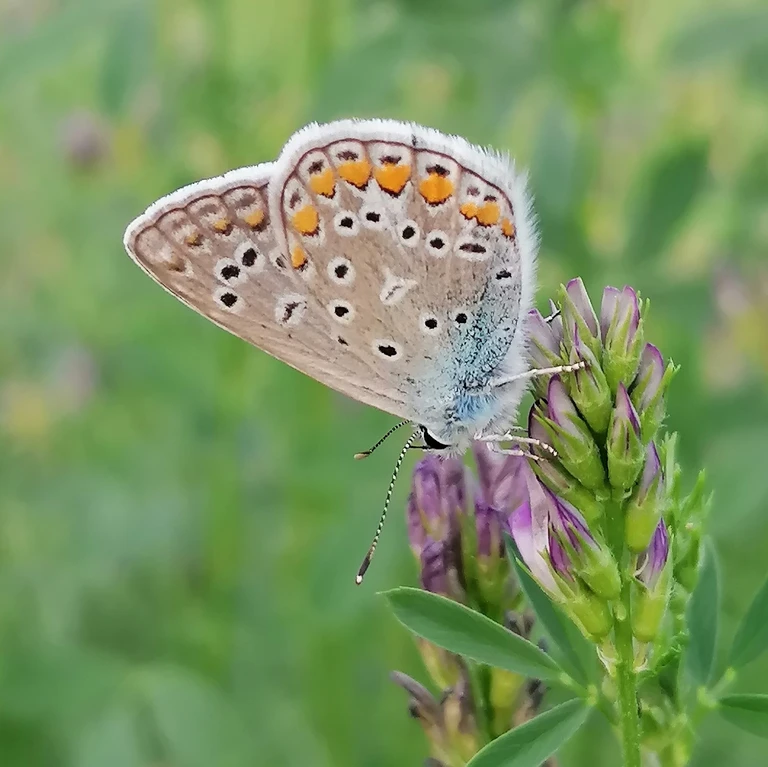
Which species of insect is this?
Polyommatus icarus
